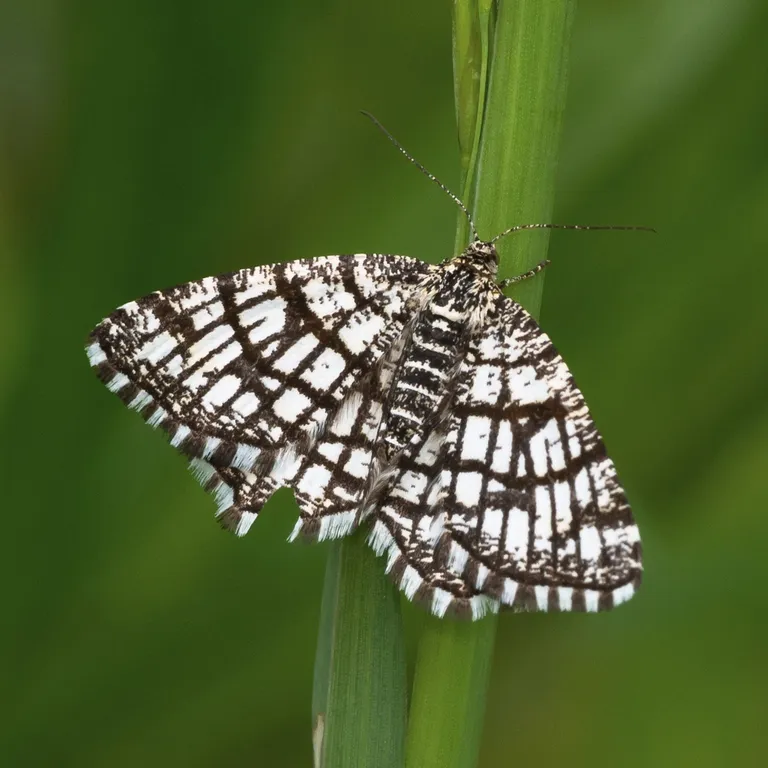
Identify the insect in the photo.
Chiasmia clathrata
